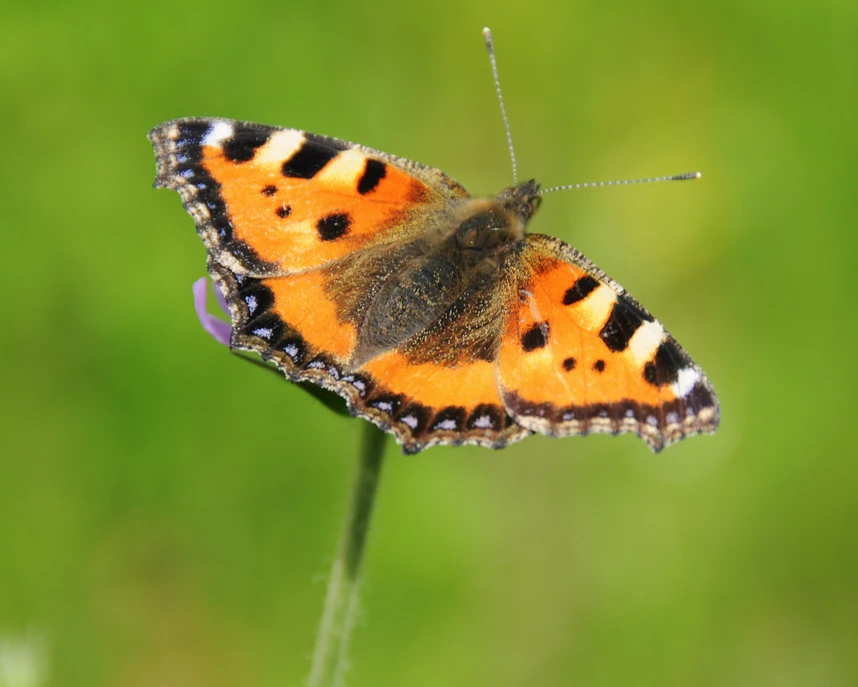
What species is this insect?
Aglais urticae
